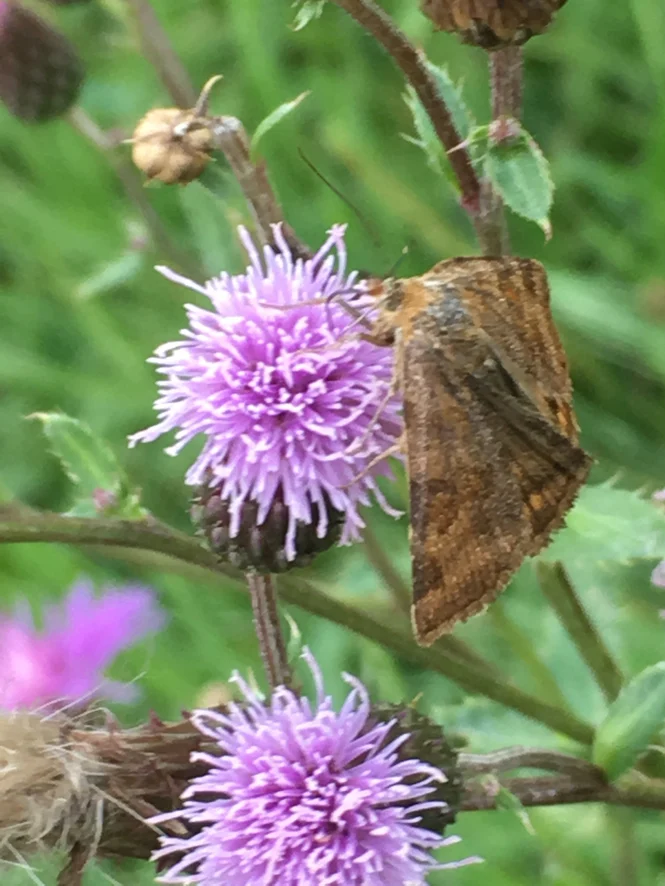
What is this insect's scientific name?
Euclidia glyphica
